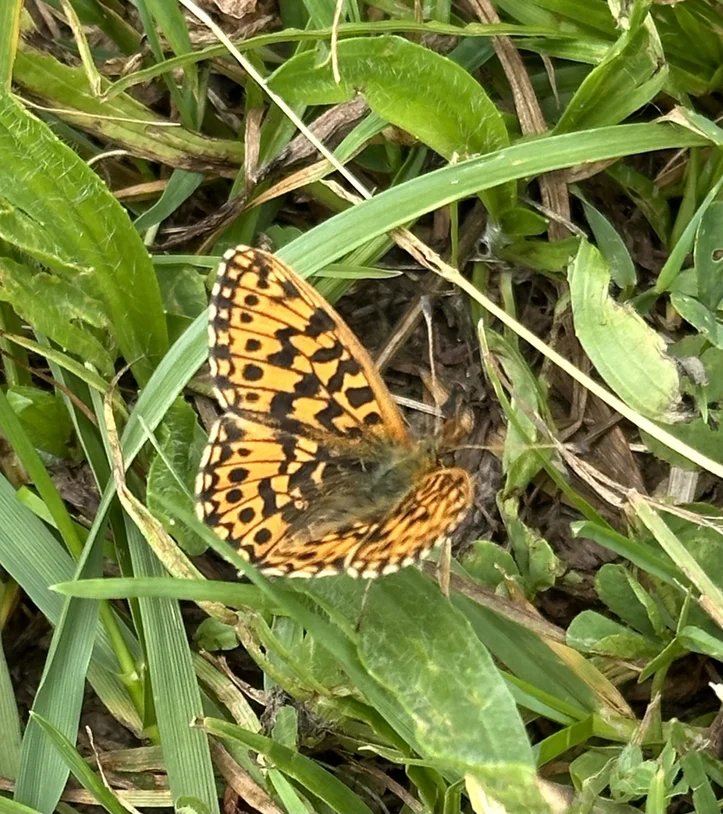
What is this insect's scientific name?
Boloria dia
